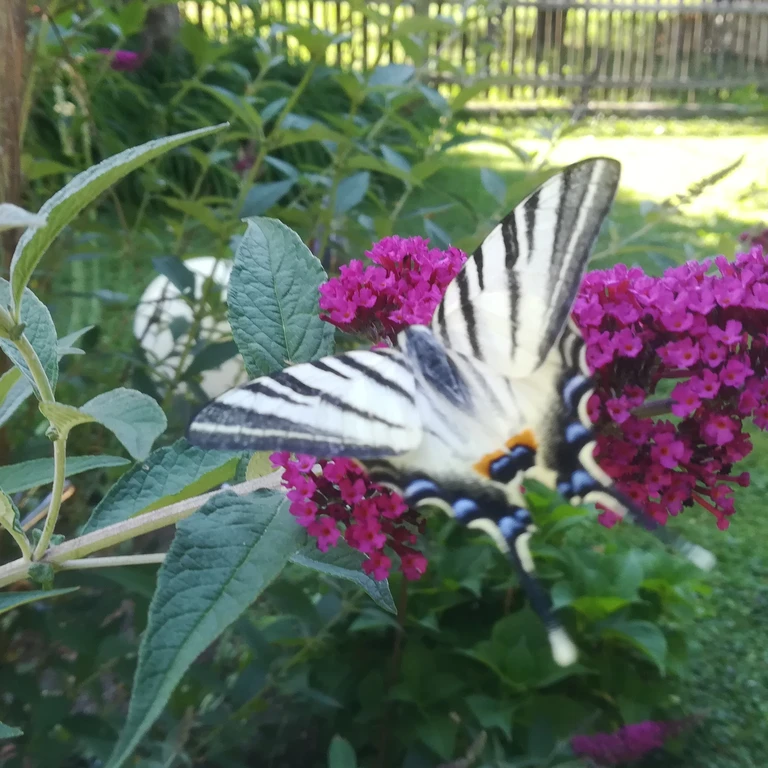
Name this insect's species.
Iphiclides podalirius
